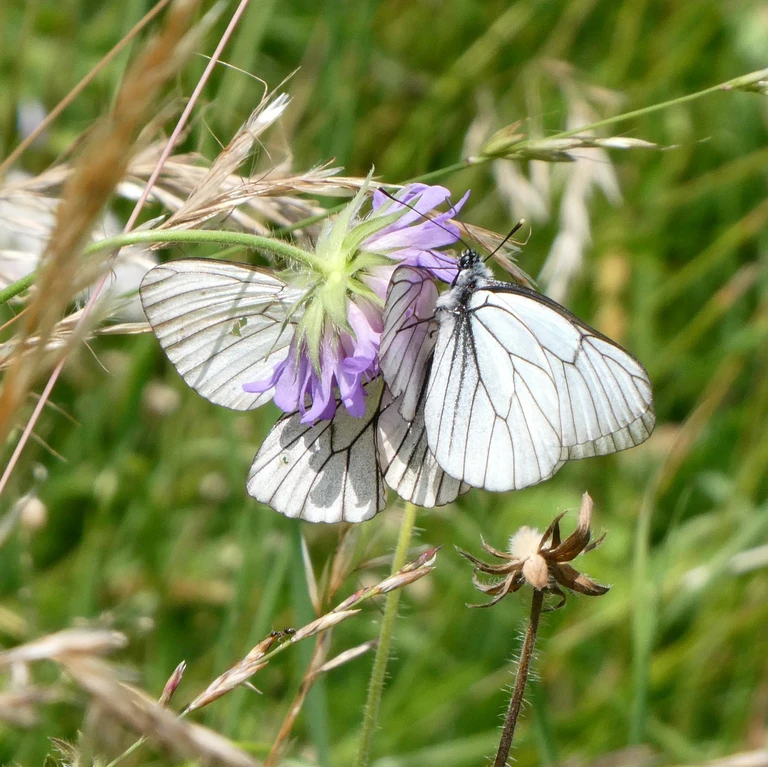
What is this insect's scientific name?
Aporia crataegi
